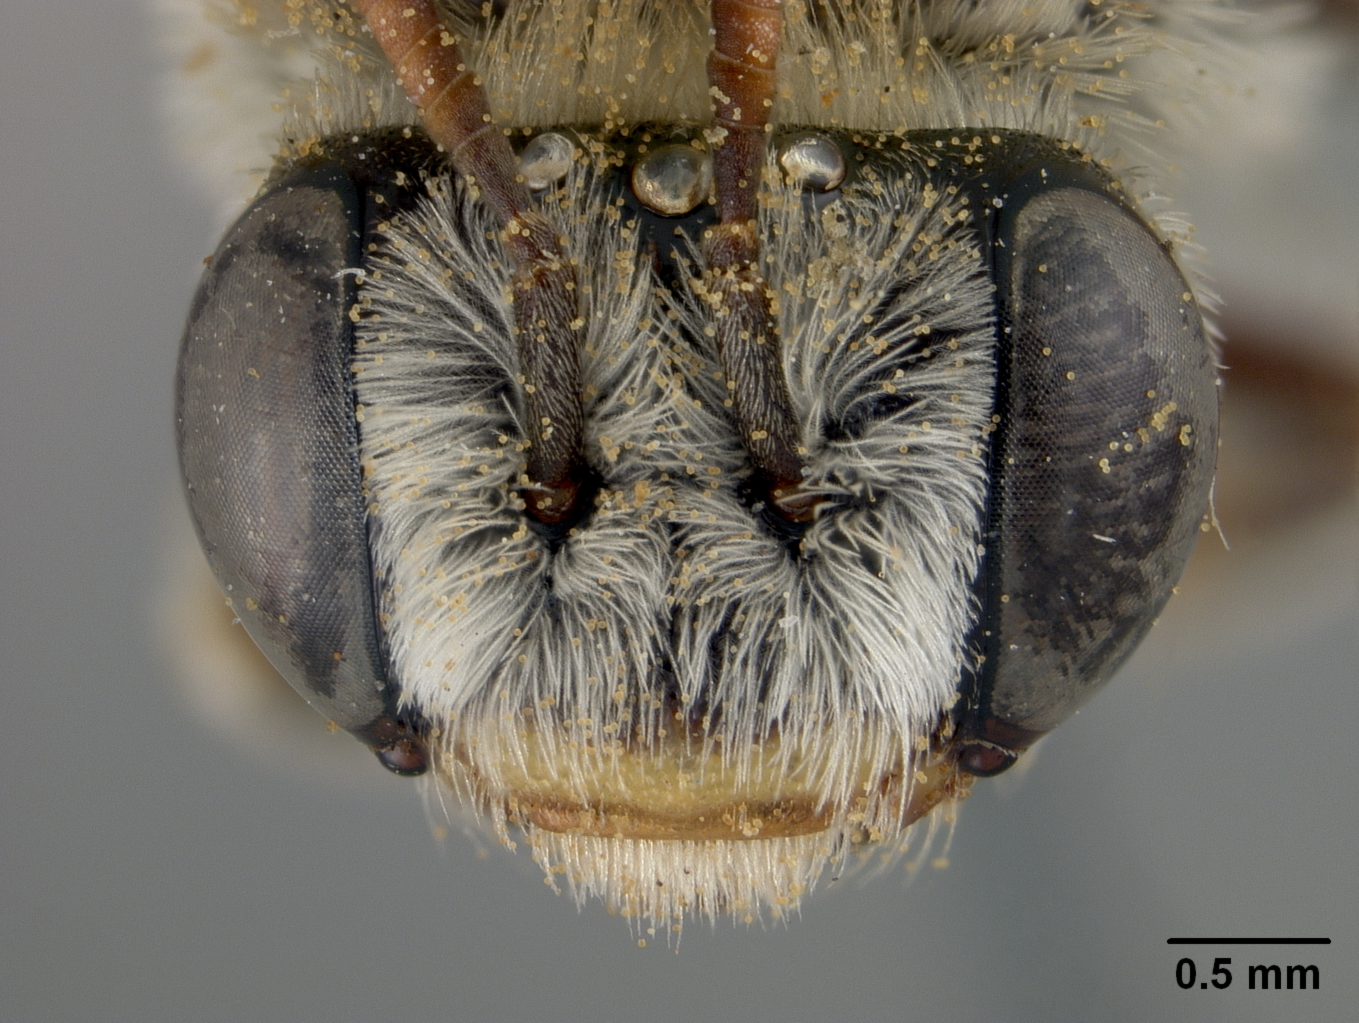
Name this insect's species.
Exomalopsis eriocarpi
